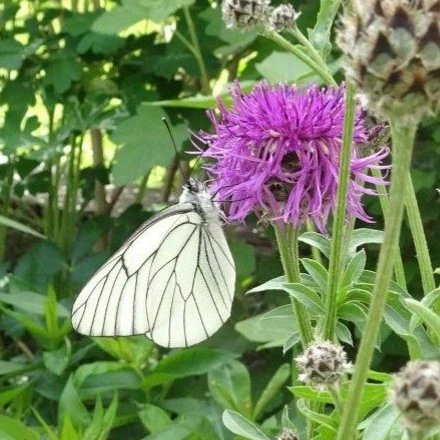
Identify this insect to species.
Aporia crataegi
